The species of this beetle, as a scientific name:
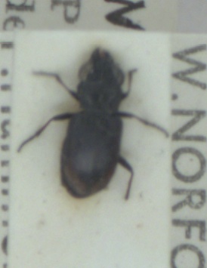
Notiophilus biguttatus
